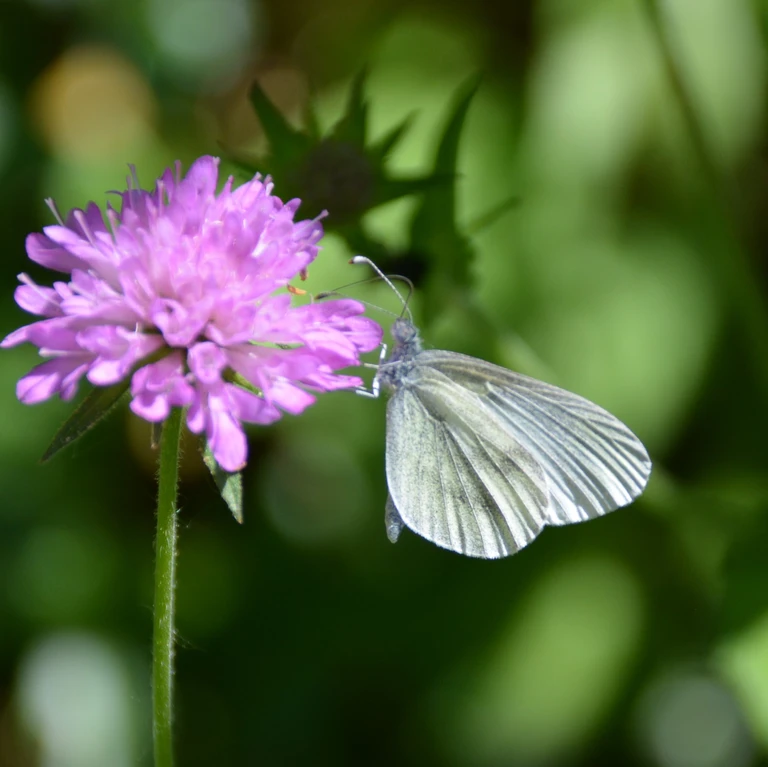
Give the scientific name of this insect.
Leptidea sinapis/juvernica
